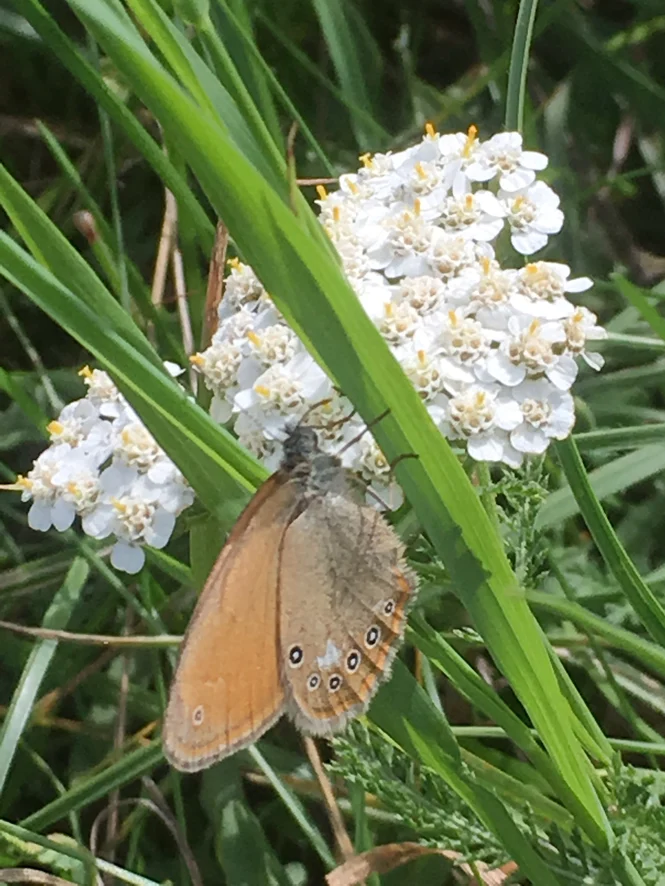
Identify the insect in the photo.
Coenonympha glycerion (also Coenonympha iphis)
